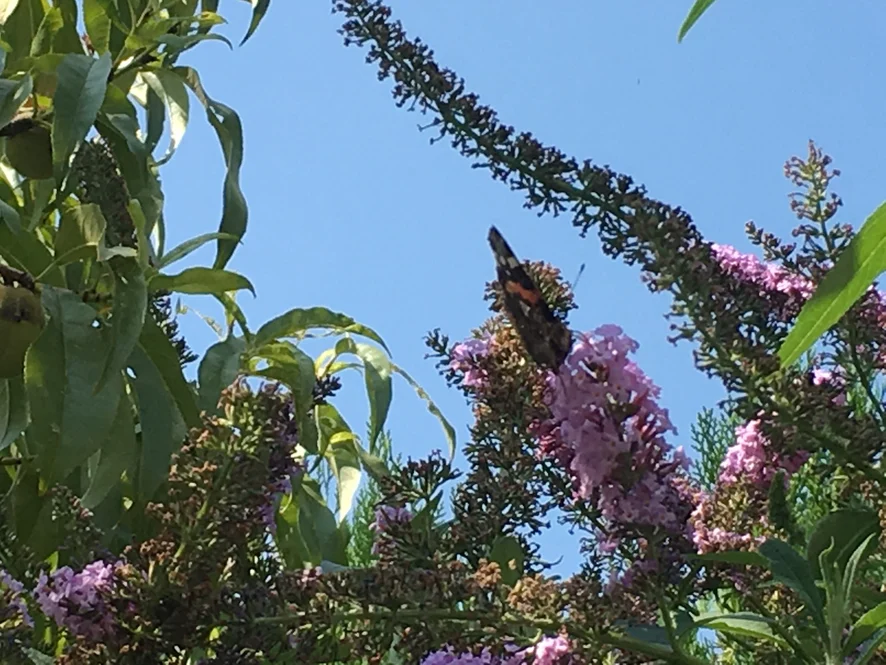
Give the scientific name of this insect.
Vanessa atalanta
